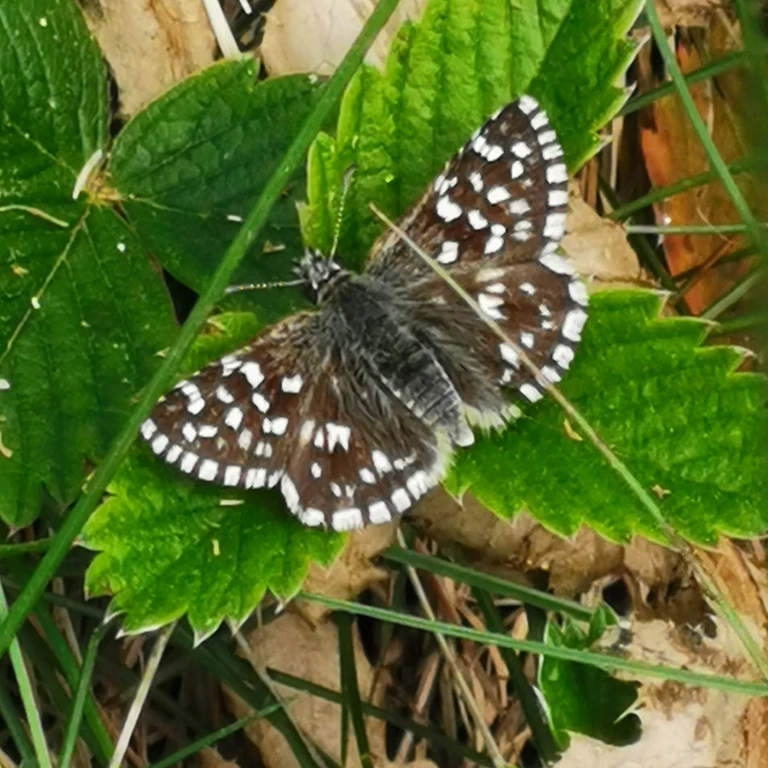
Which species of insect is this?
Pyrgus malvae
